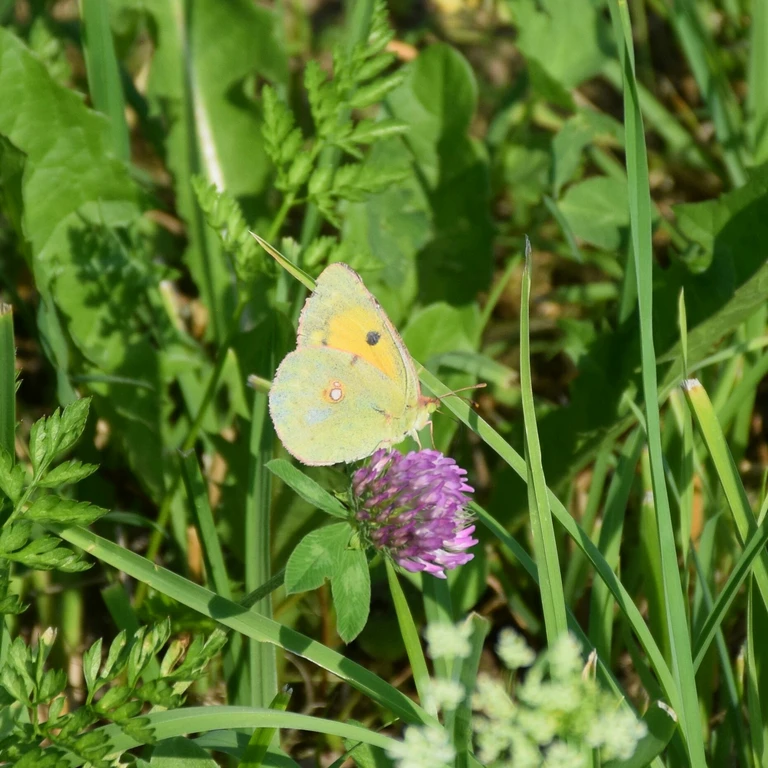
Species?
Colias croceus
